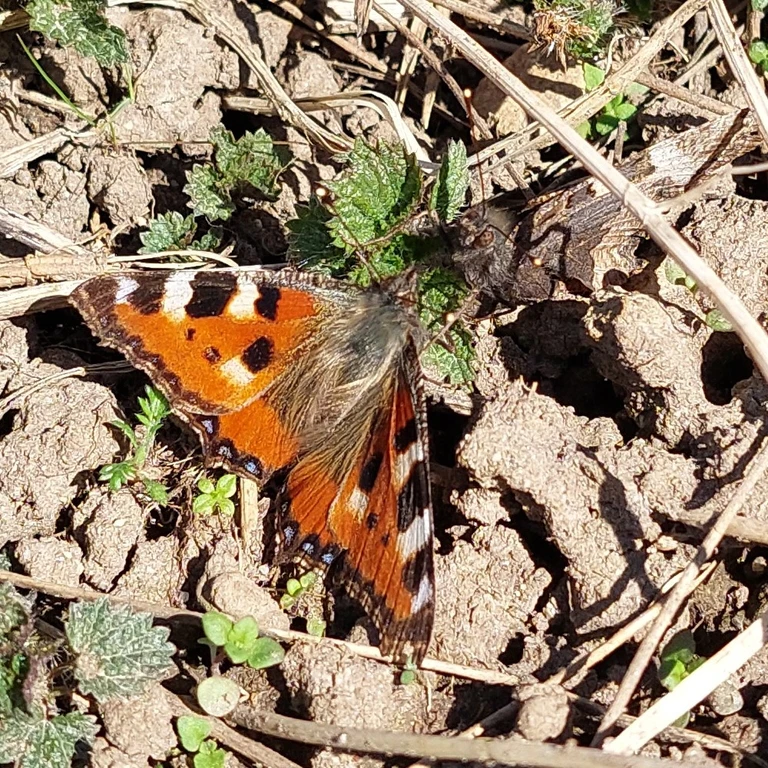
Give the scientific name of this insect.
Aglais urticae
